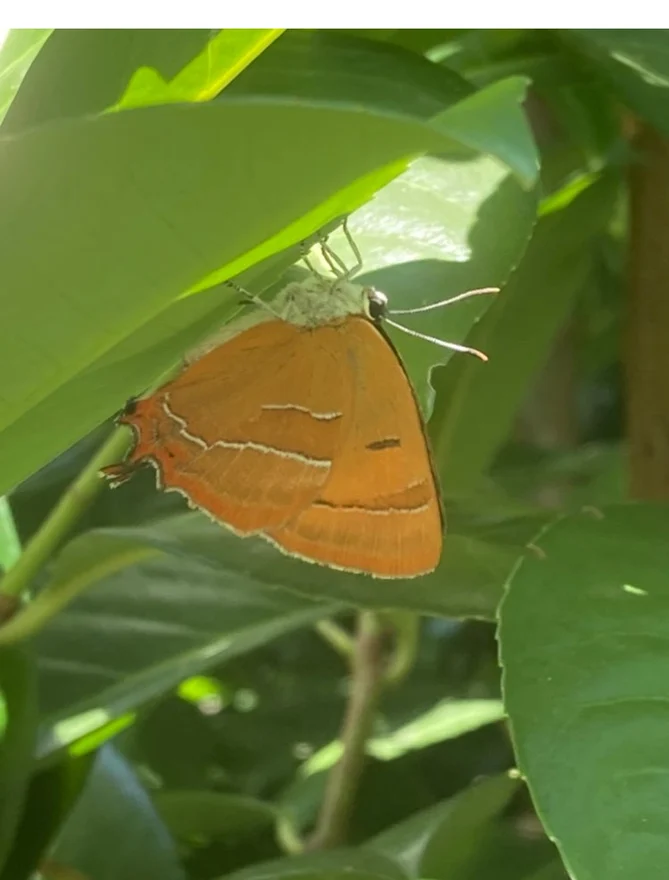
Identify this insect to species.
Thecla betulae
